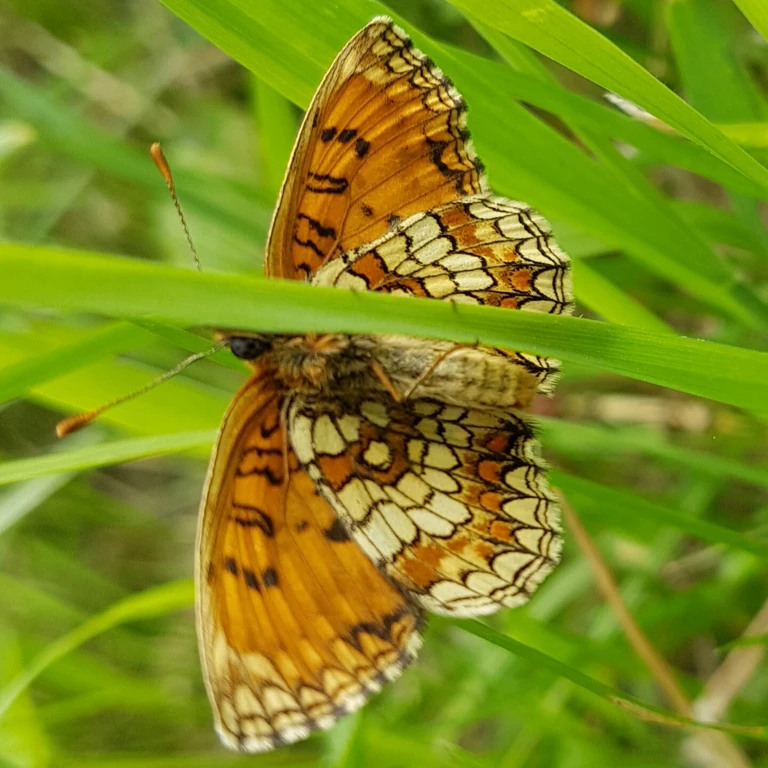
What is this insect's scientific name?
Melitaea athalia
